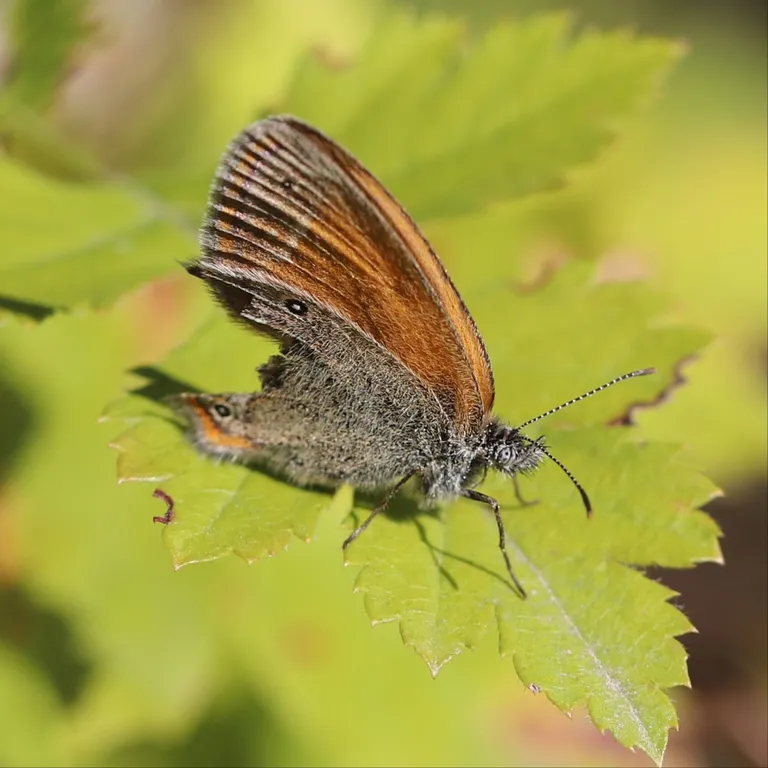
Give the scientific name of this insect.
Coenonympha glycerion (also Coenonympha iphis)
